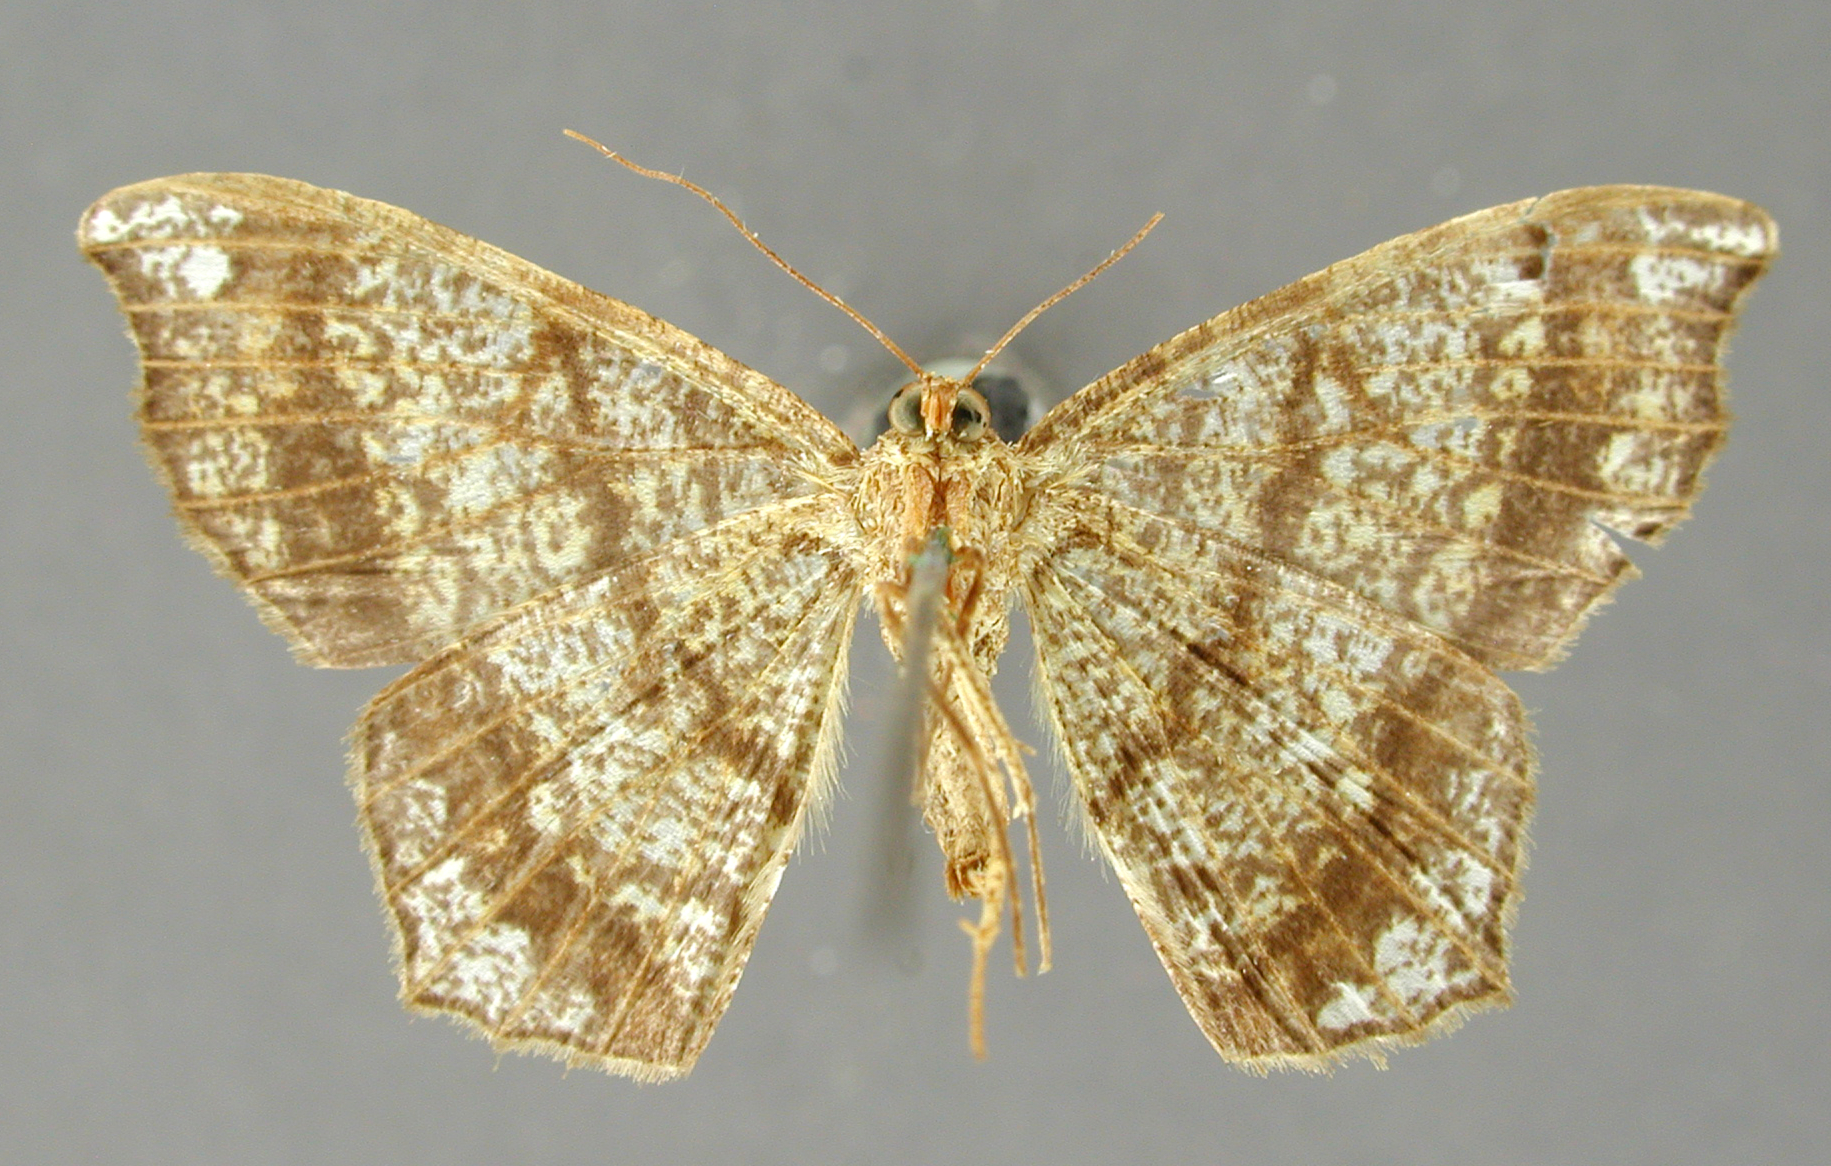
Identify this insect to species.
Semiothisa lydia
